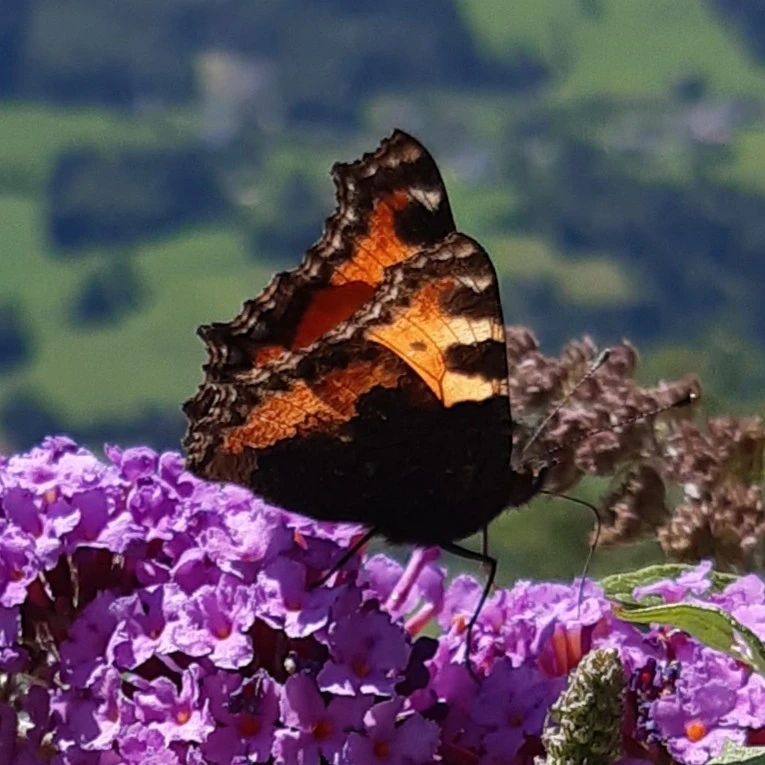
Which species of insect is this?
Aglais urticae
